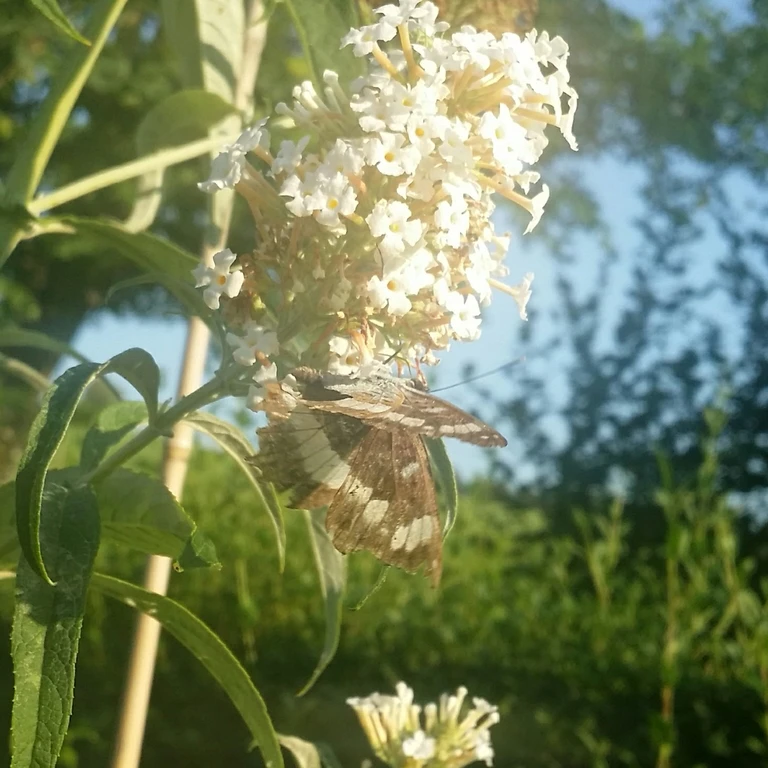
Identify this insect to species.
Limenitis camilla (also Ladoga camilla)
